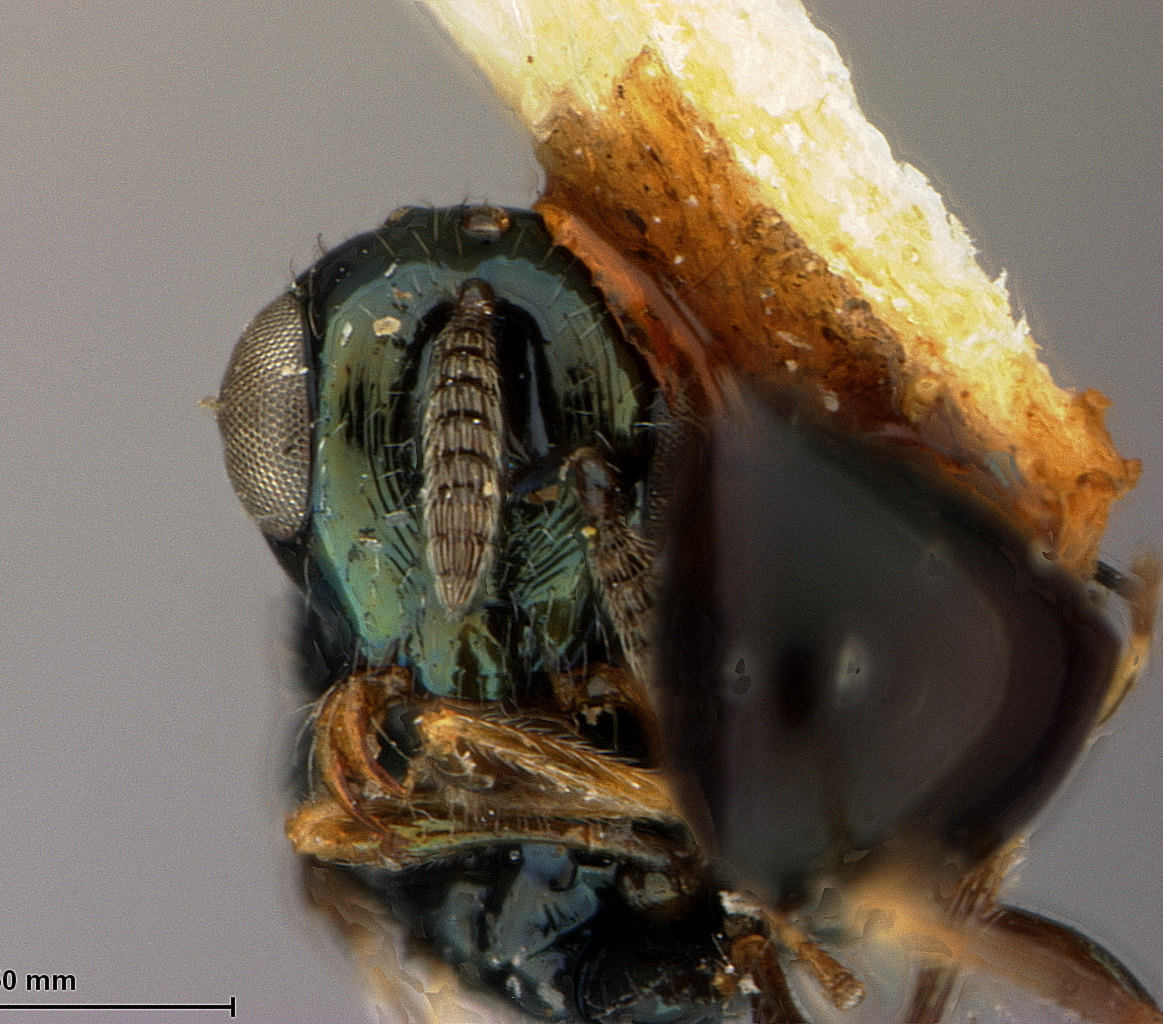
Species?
Parasaphes japonicus
